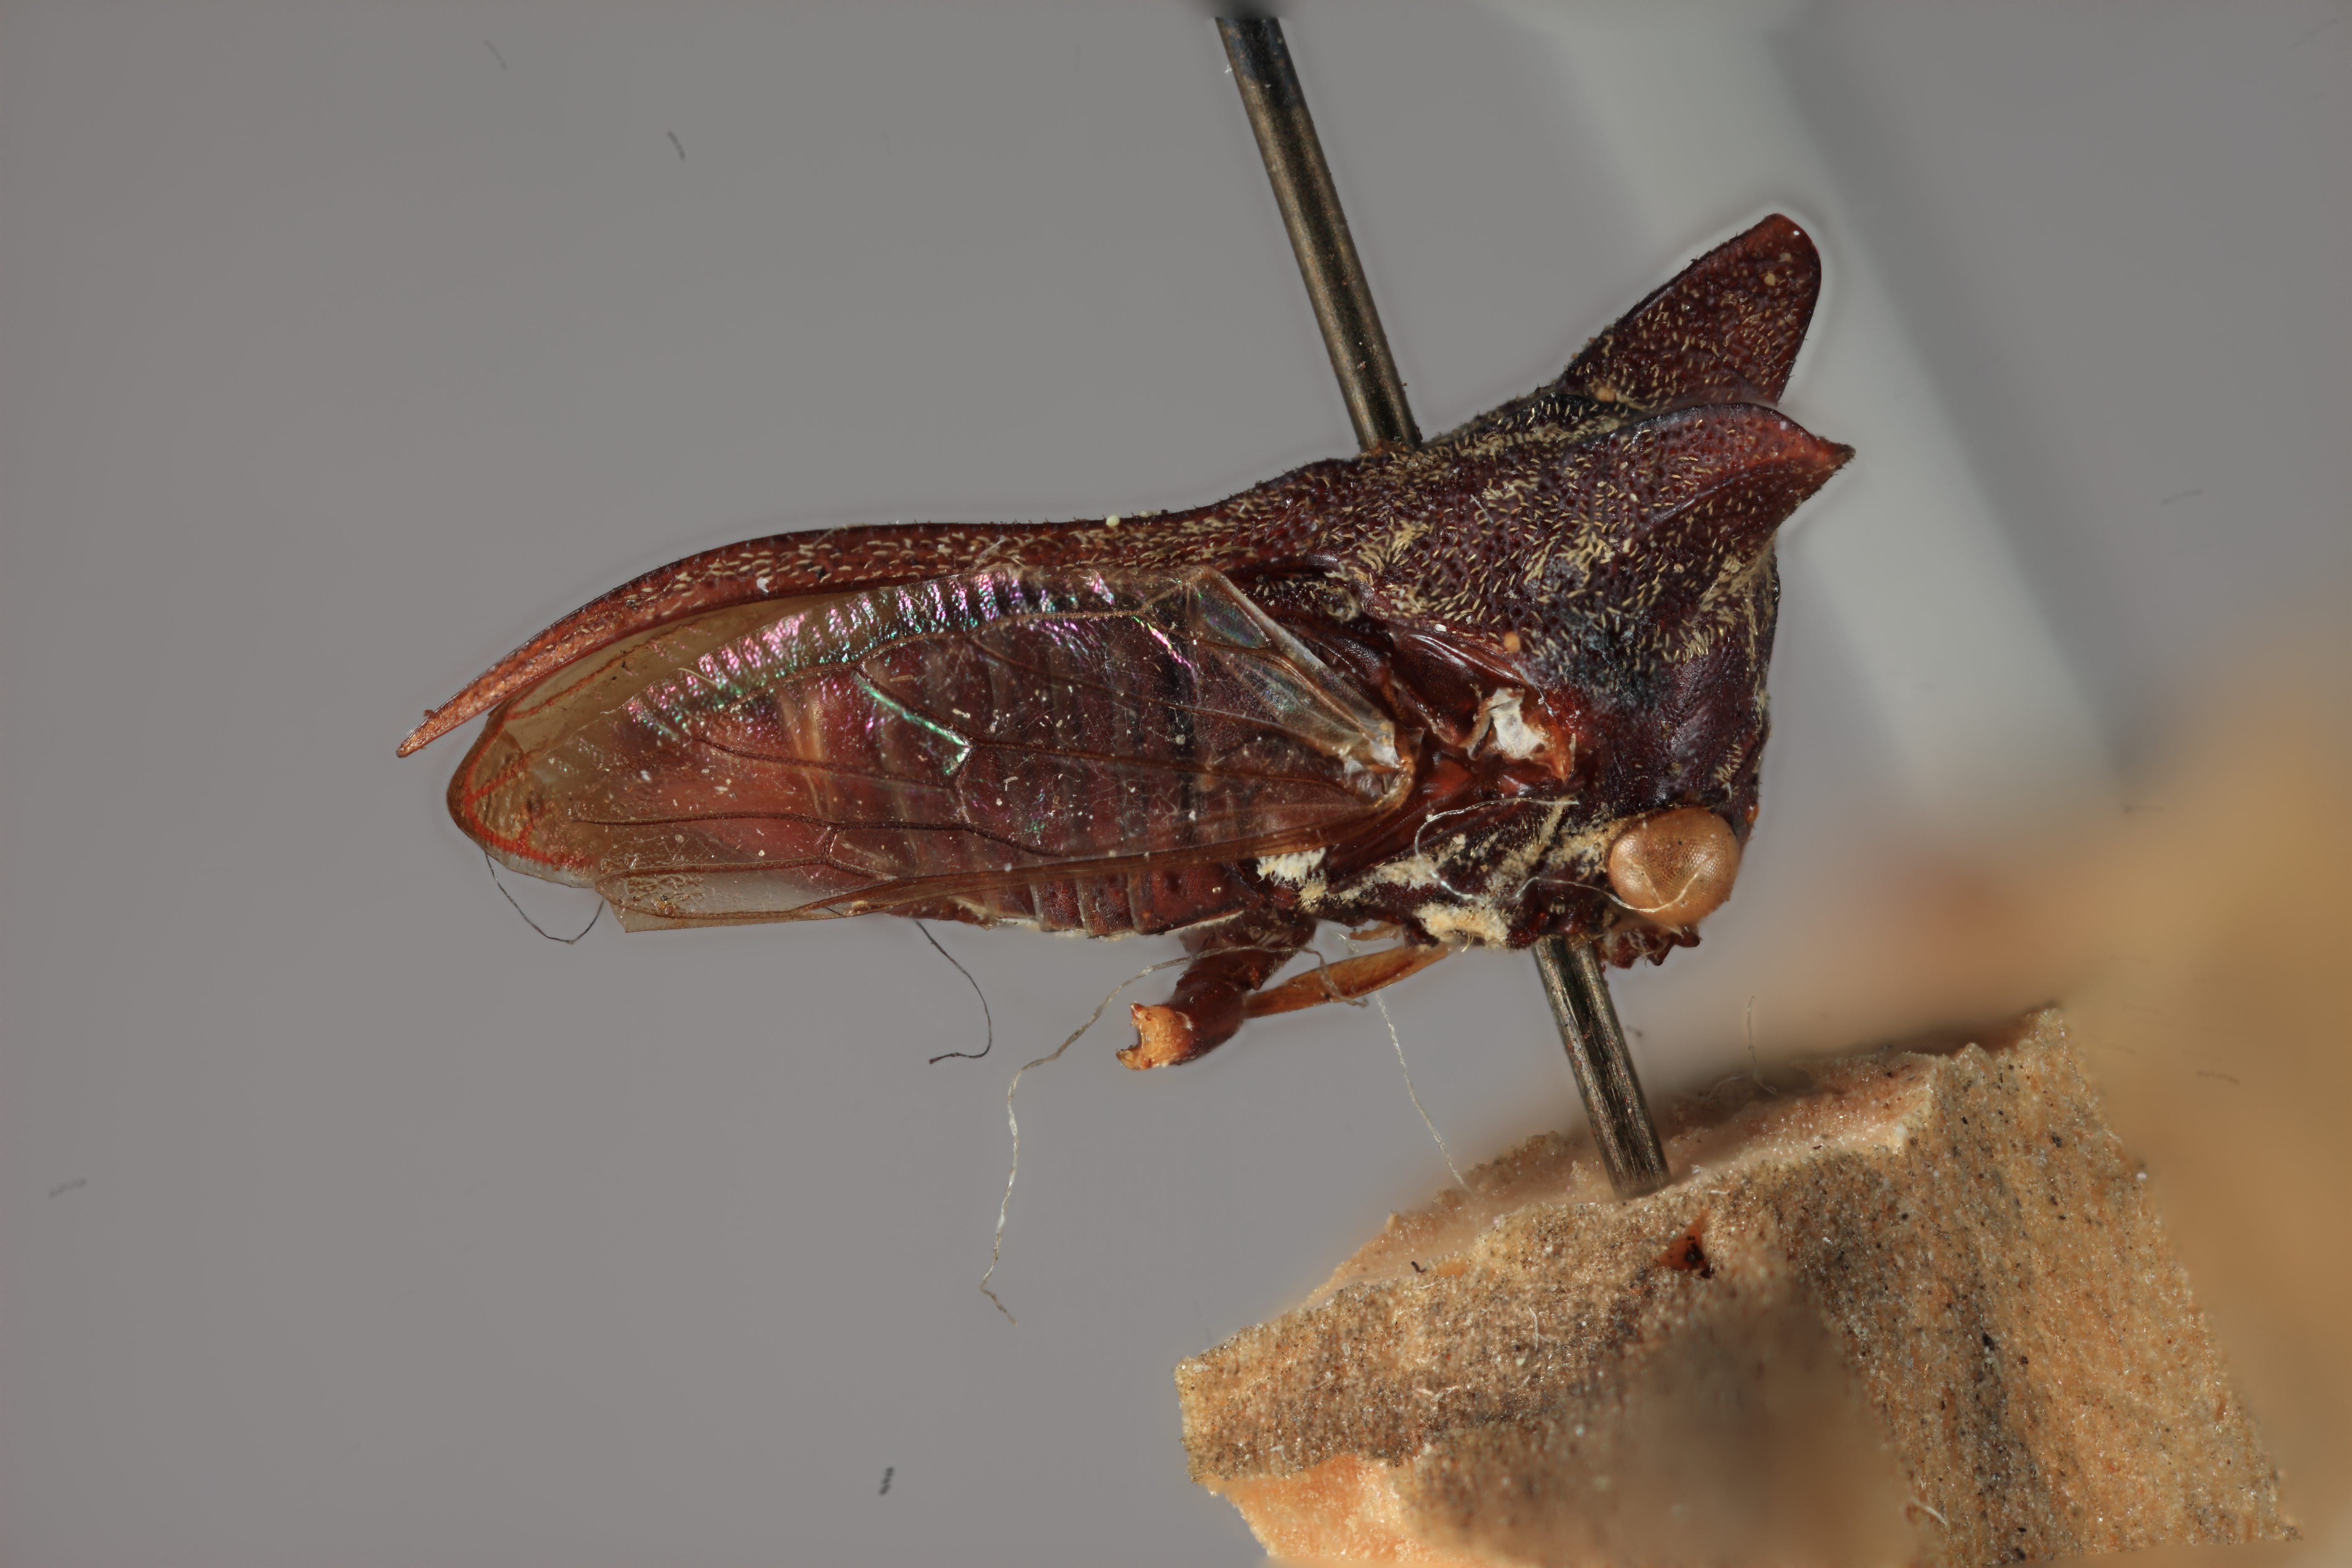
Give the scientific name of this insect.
Acanthucus proclivus
